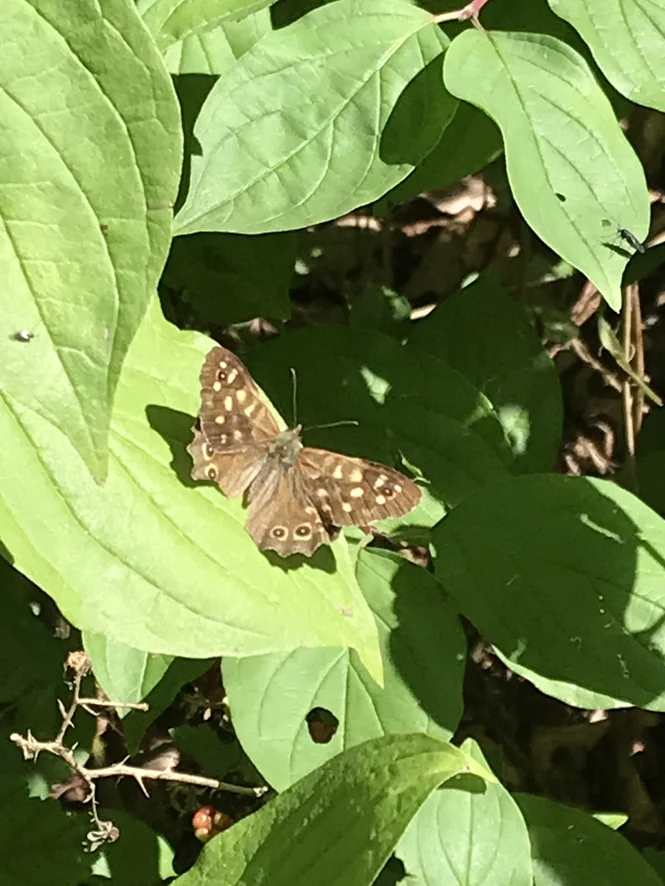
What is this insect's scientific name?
Pararge aegeria
